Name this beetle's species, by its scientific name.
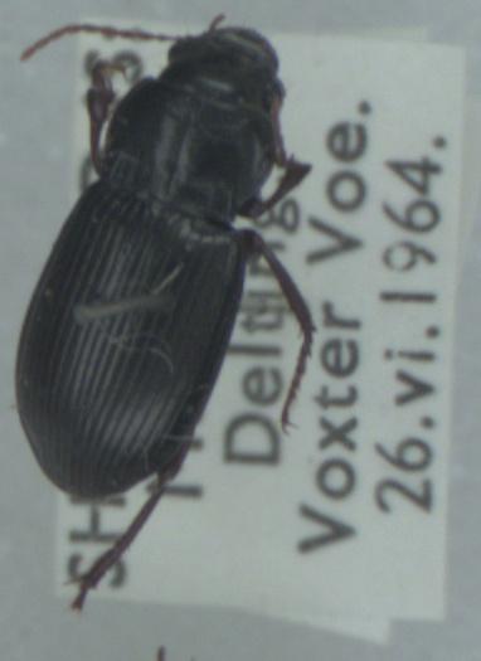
Amara aulica
